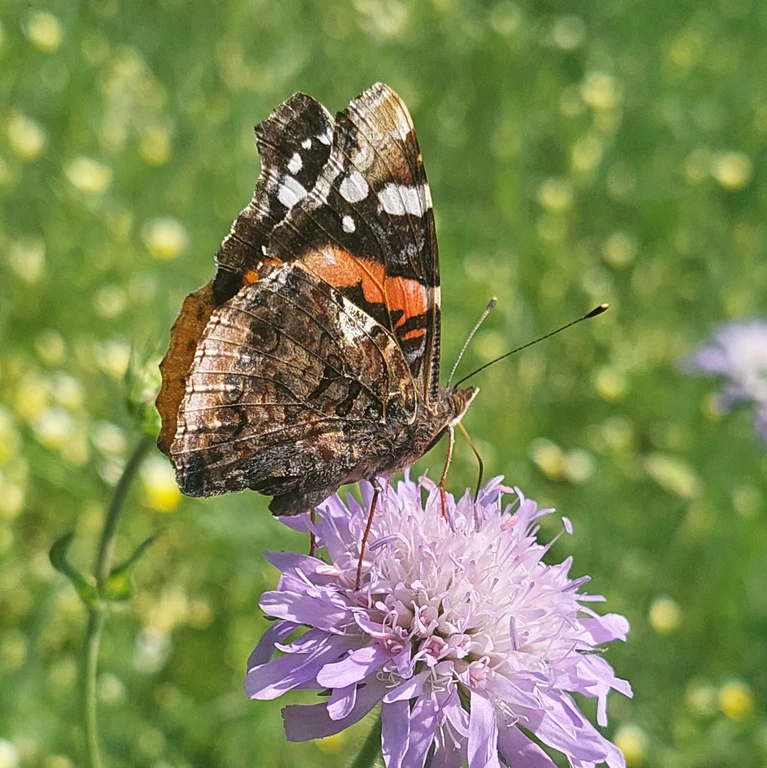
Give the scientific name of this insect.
Vanessa atalanta
